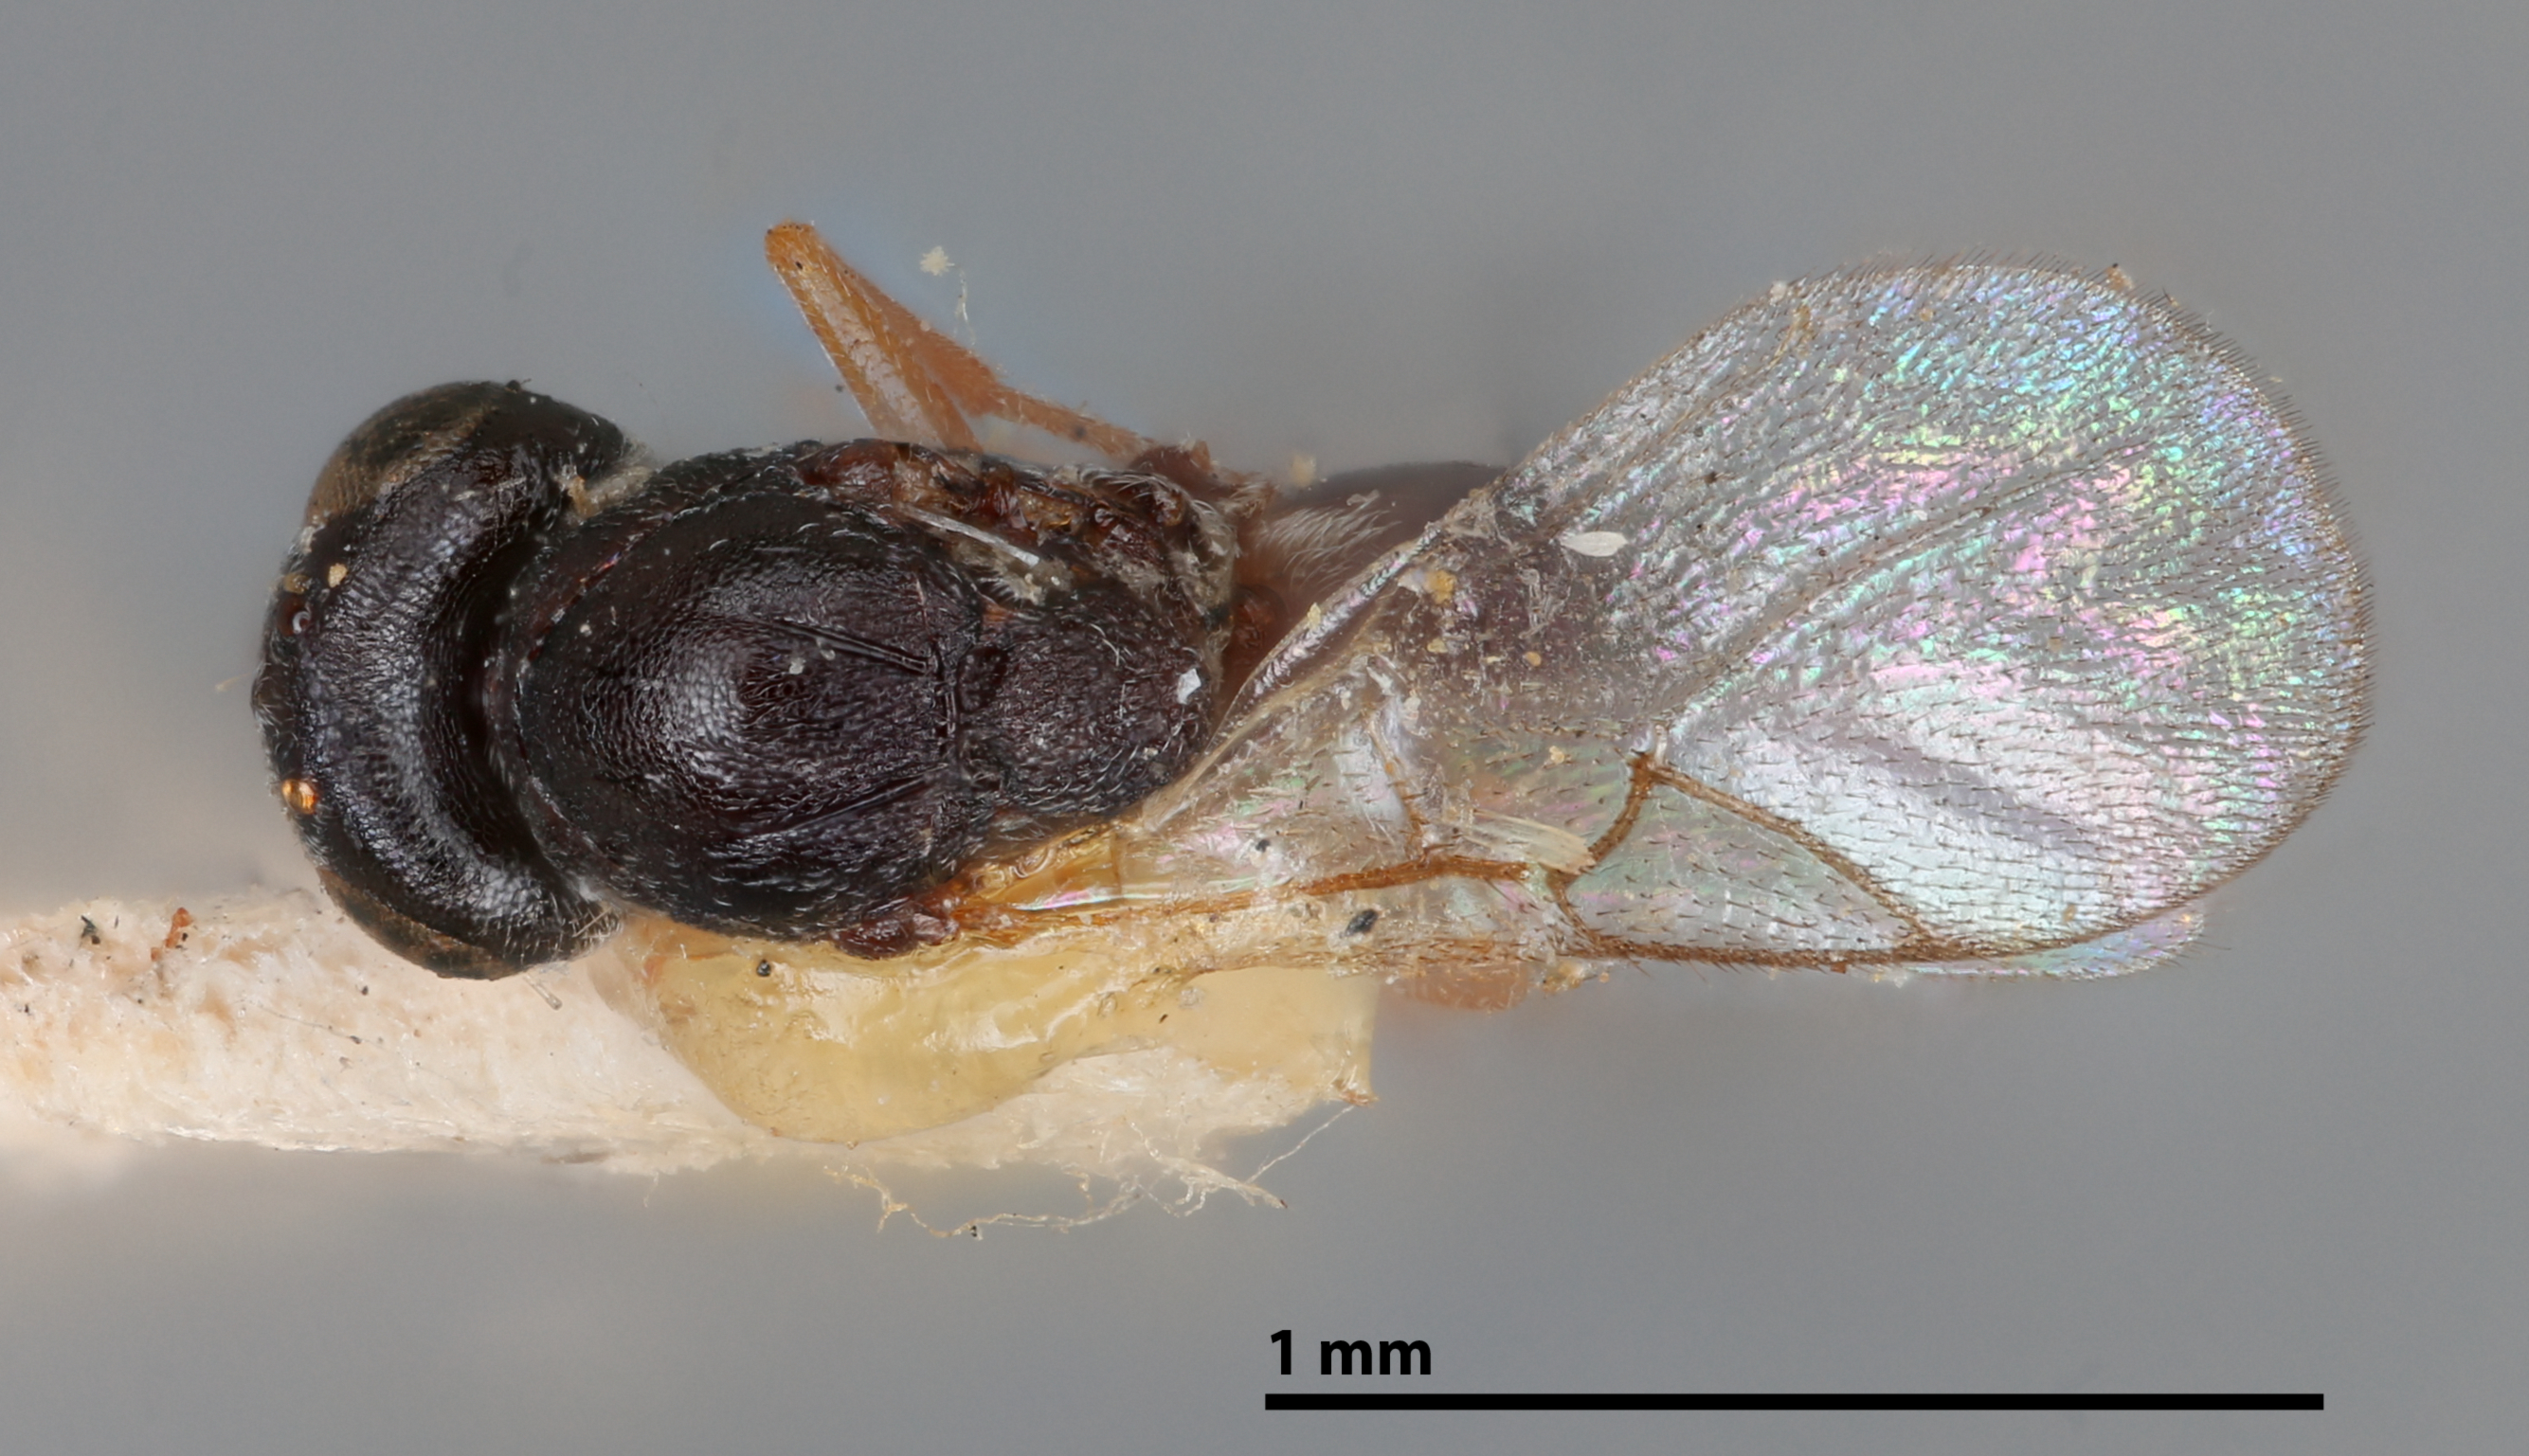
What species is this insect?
Amblynotus jowensis
